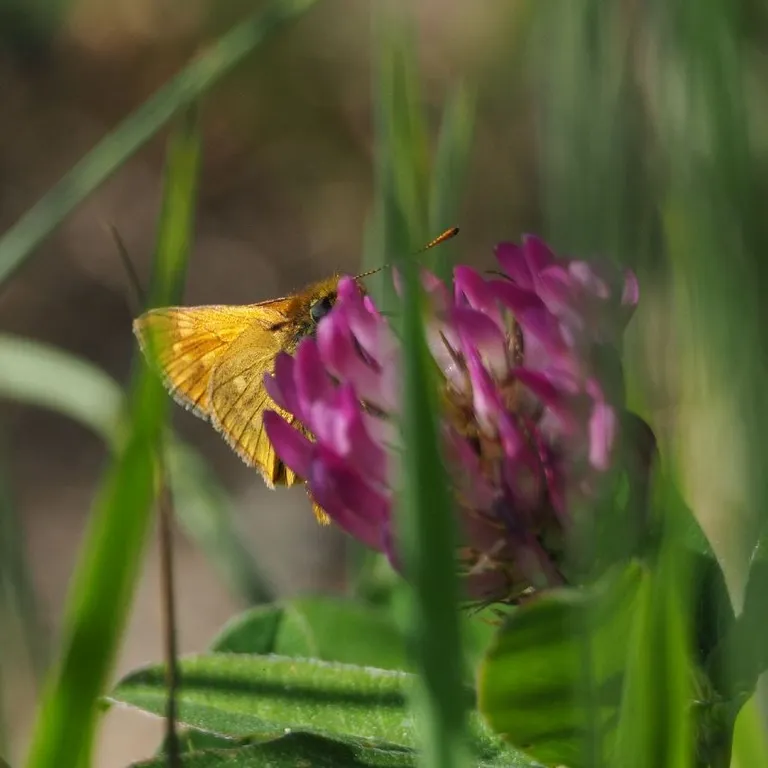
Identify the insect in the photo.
Ochlodes sylvanus (also Ochlodes venata)
